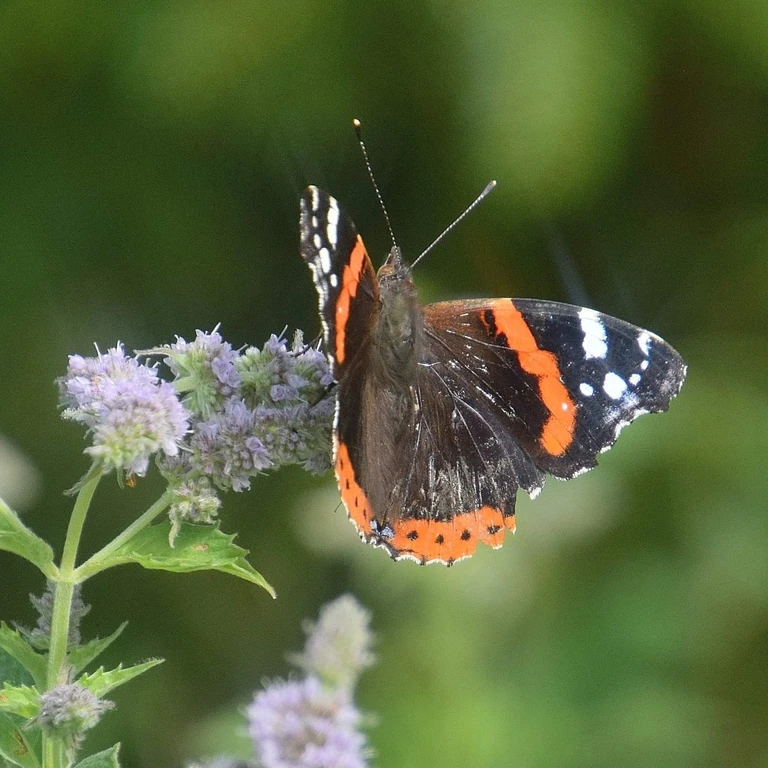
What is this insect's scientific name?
Vanessa atalanta
